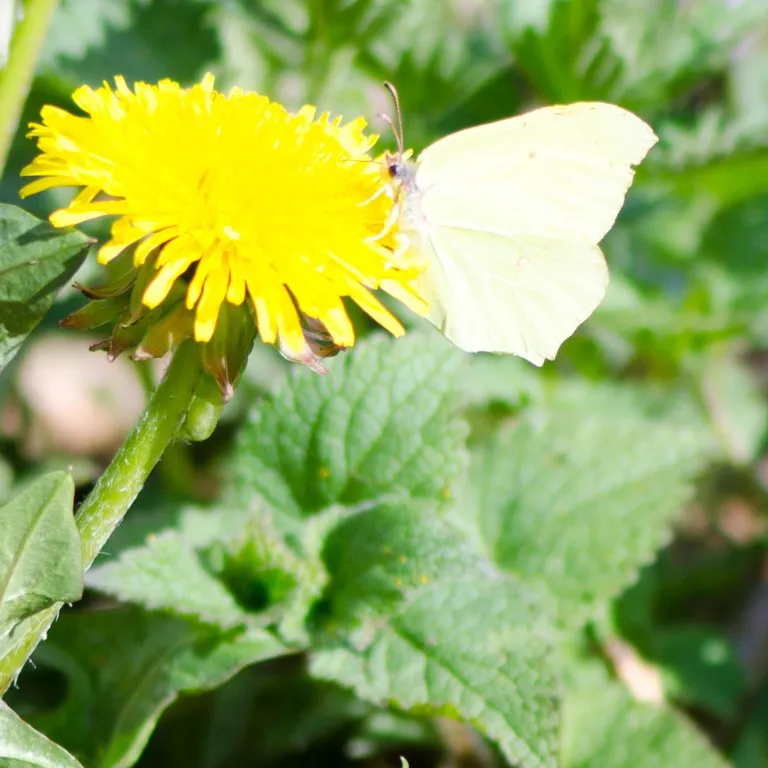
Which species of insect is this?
Gonepteryx rhamni
